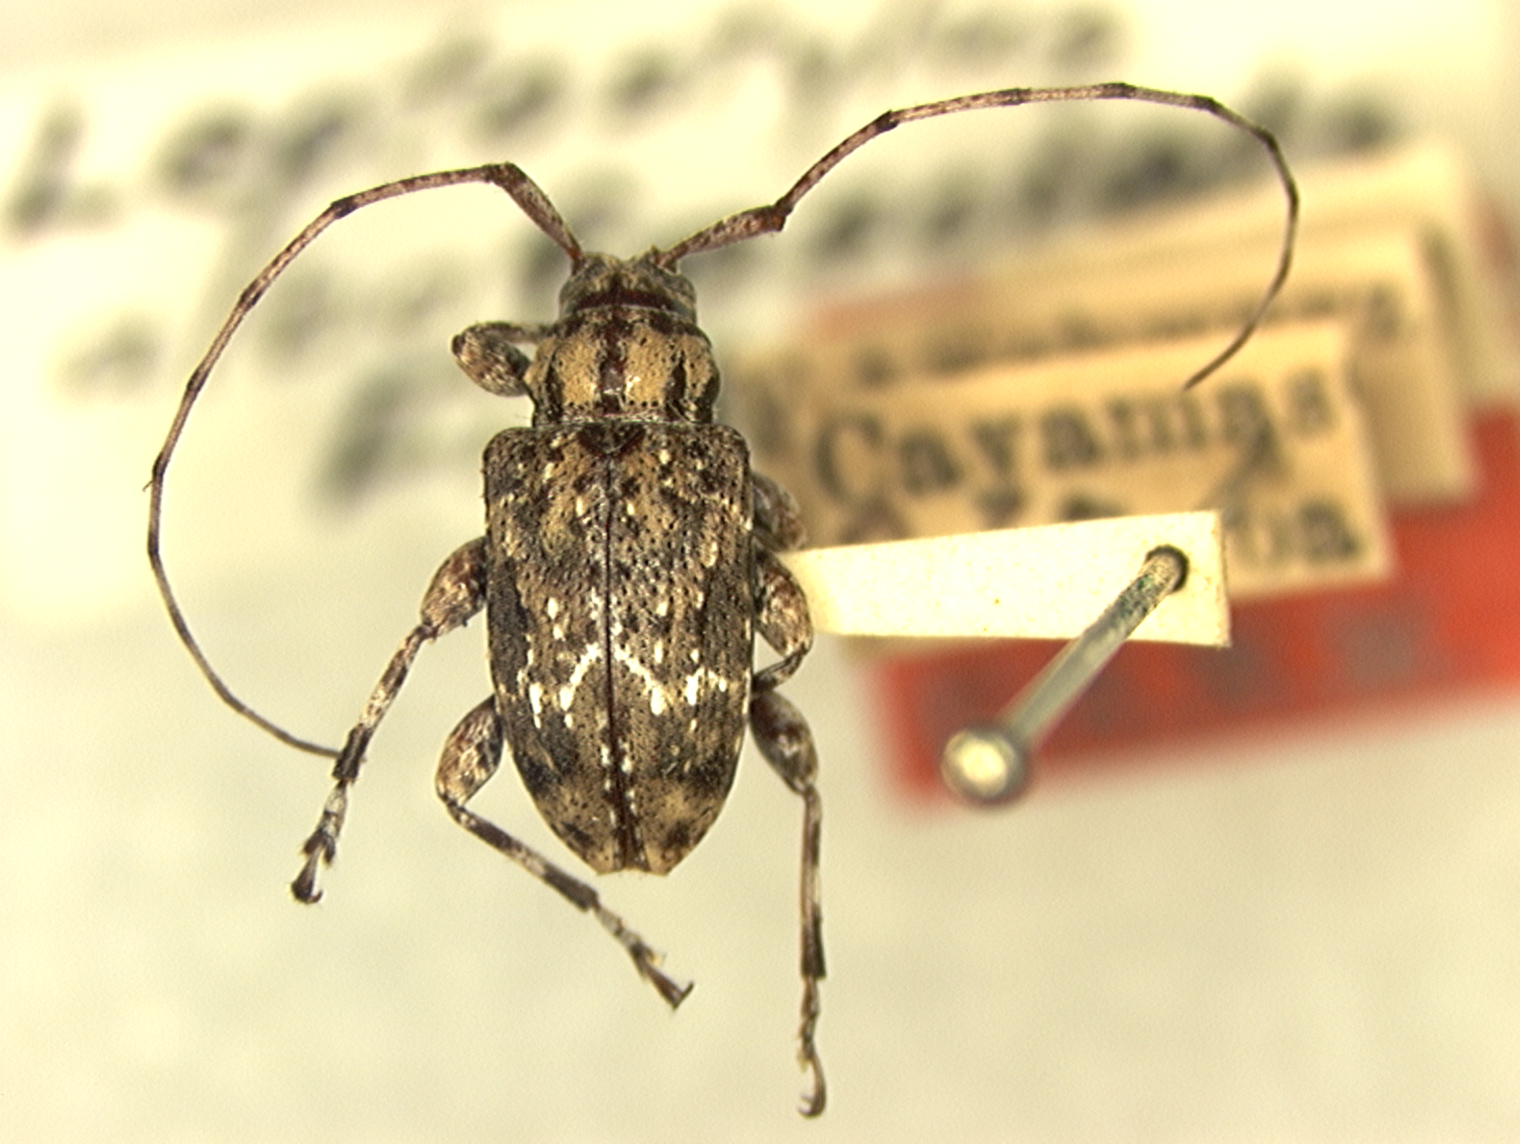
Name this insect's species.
Leptostylus albofasciatus (also Leptostylopsis albofasciatus)
